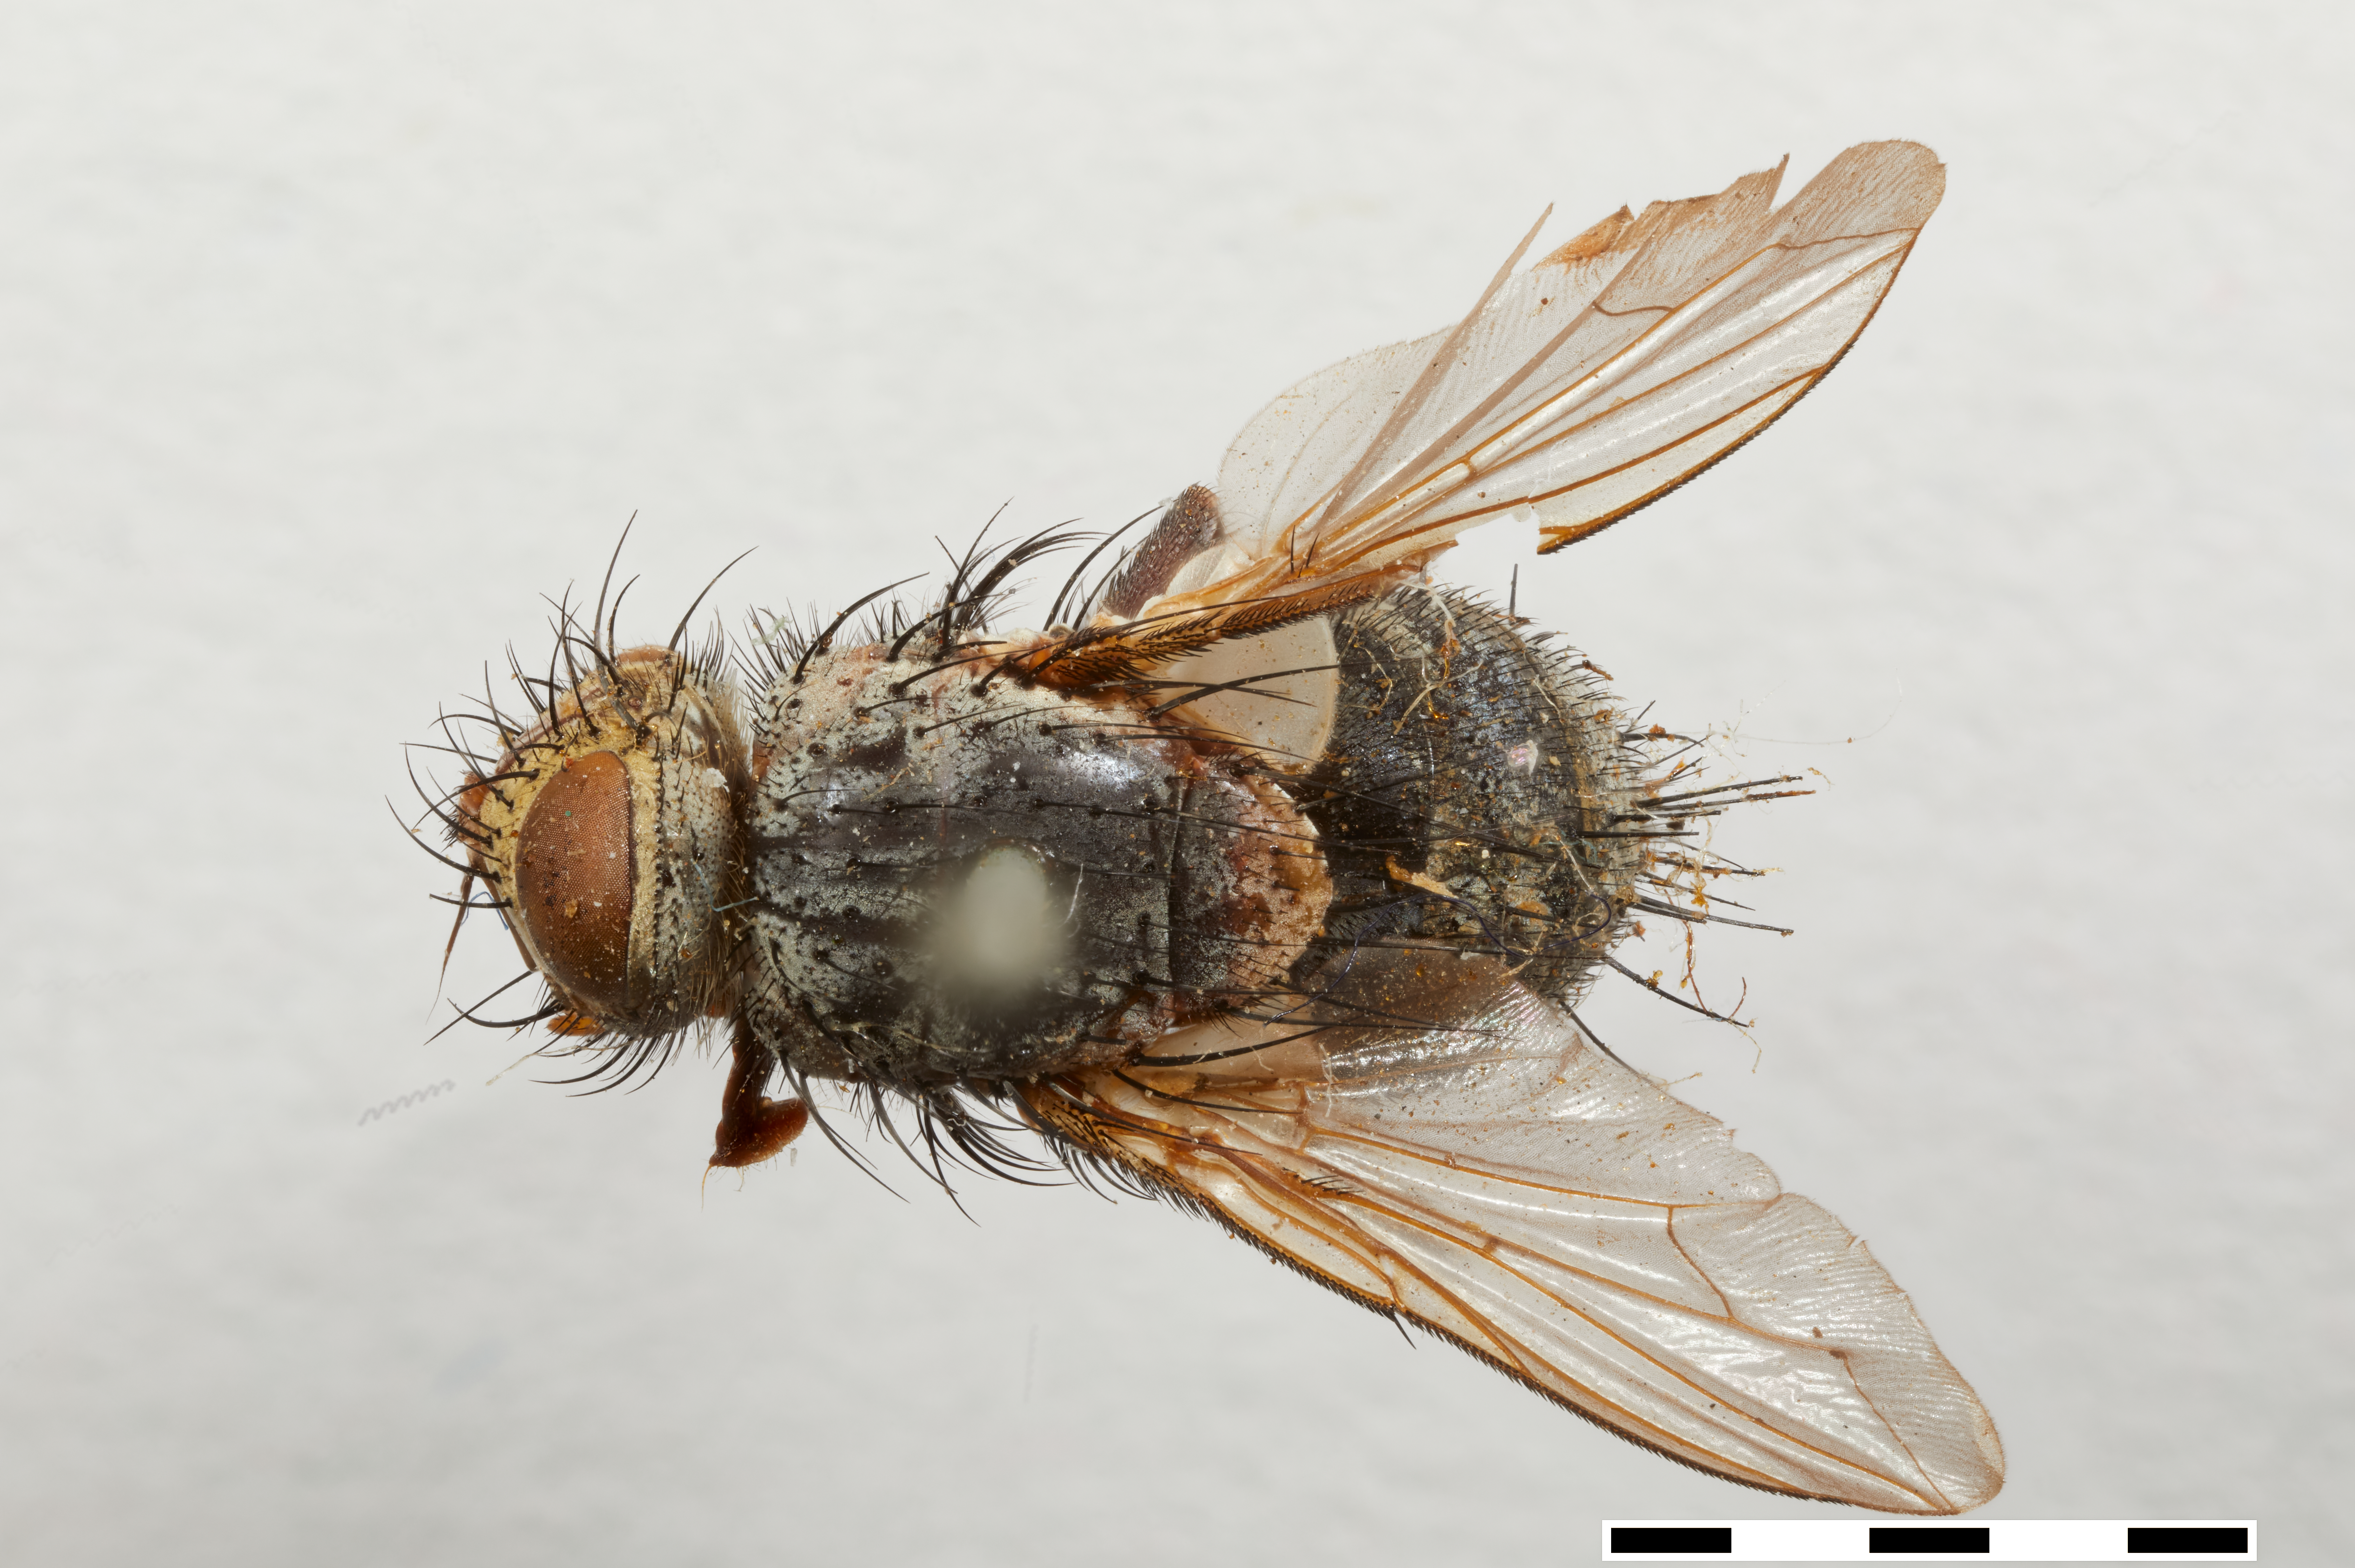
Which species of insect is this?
Ceromasia aurifrons
